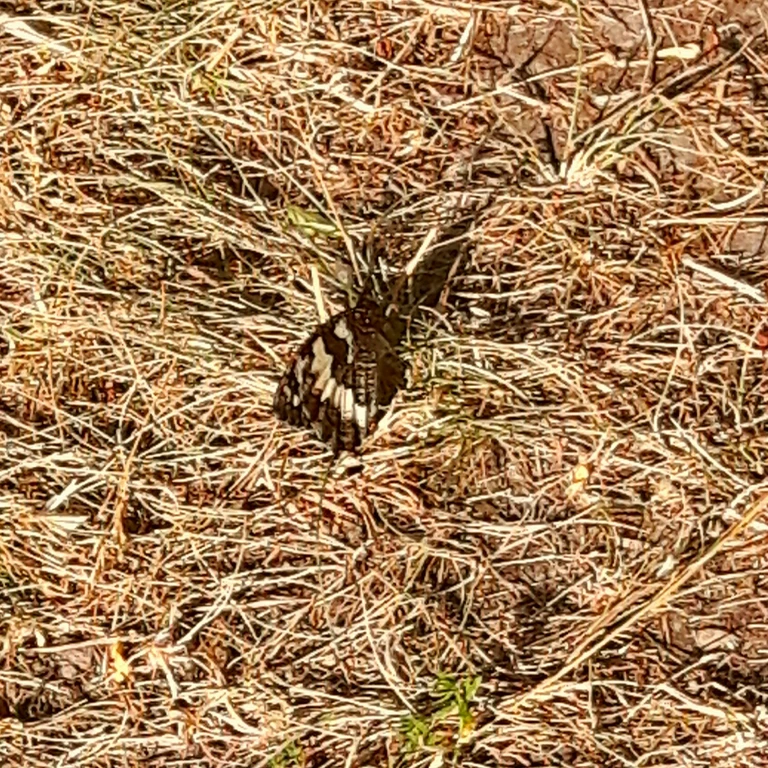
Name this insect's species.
Brintesia circe
